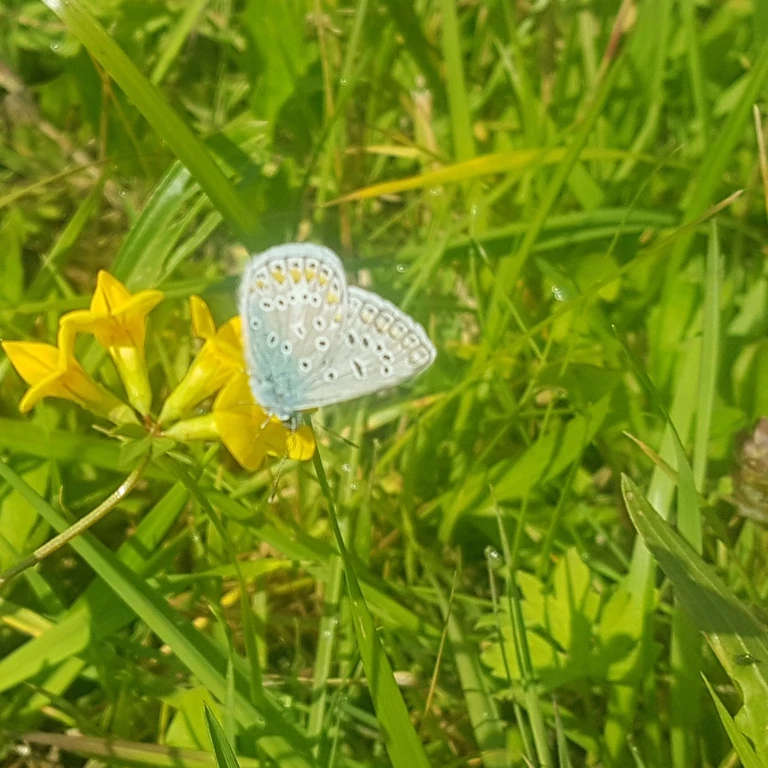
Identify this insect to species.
Polyommatus icarus
